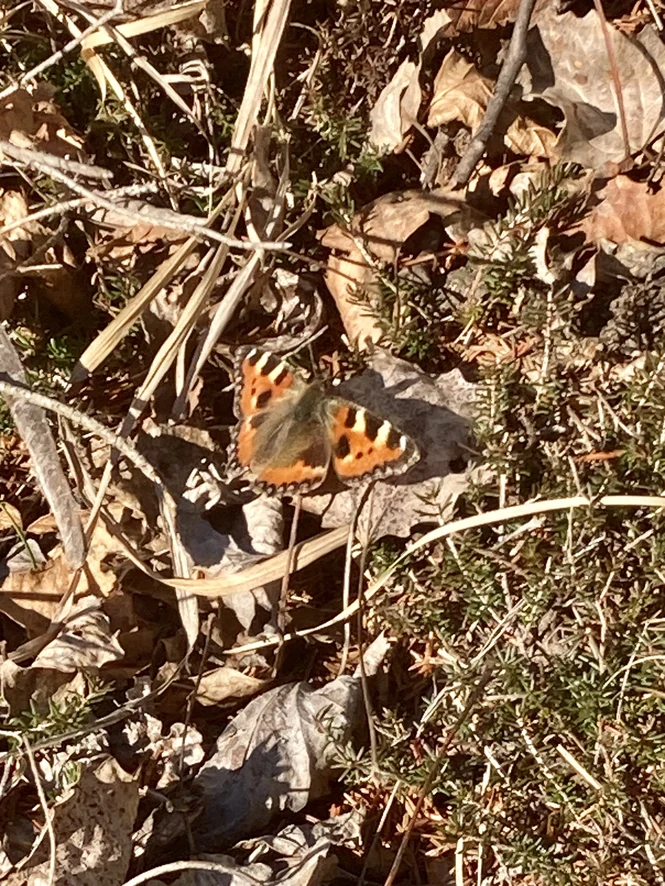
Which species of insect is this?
Aglais urticae
